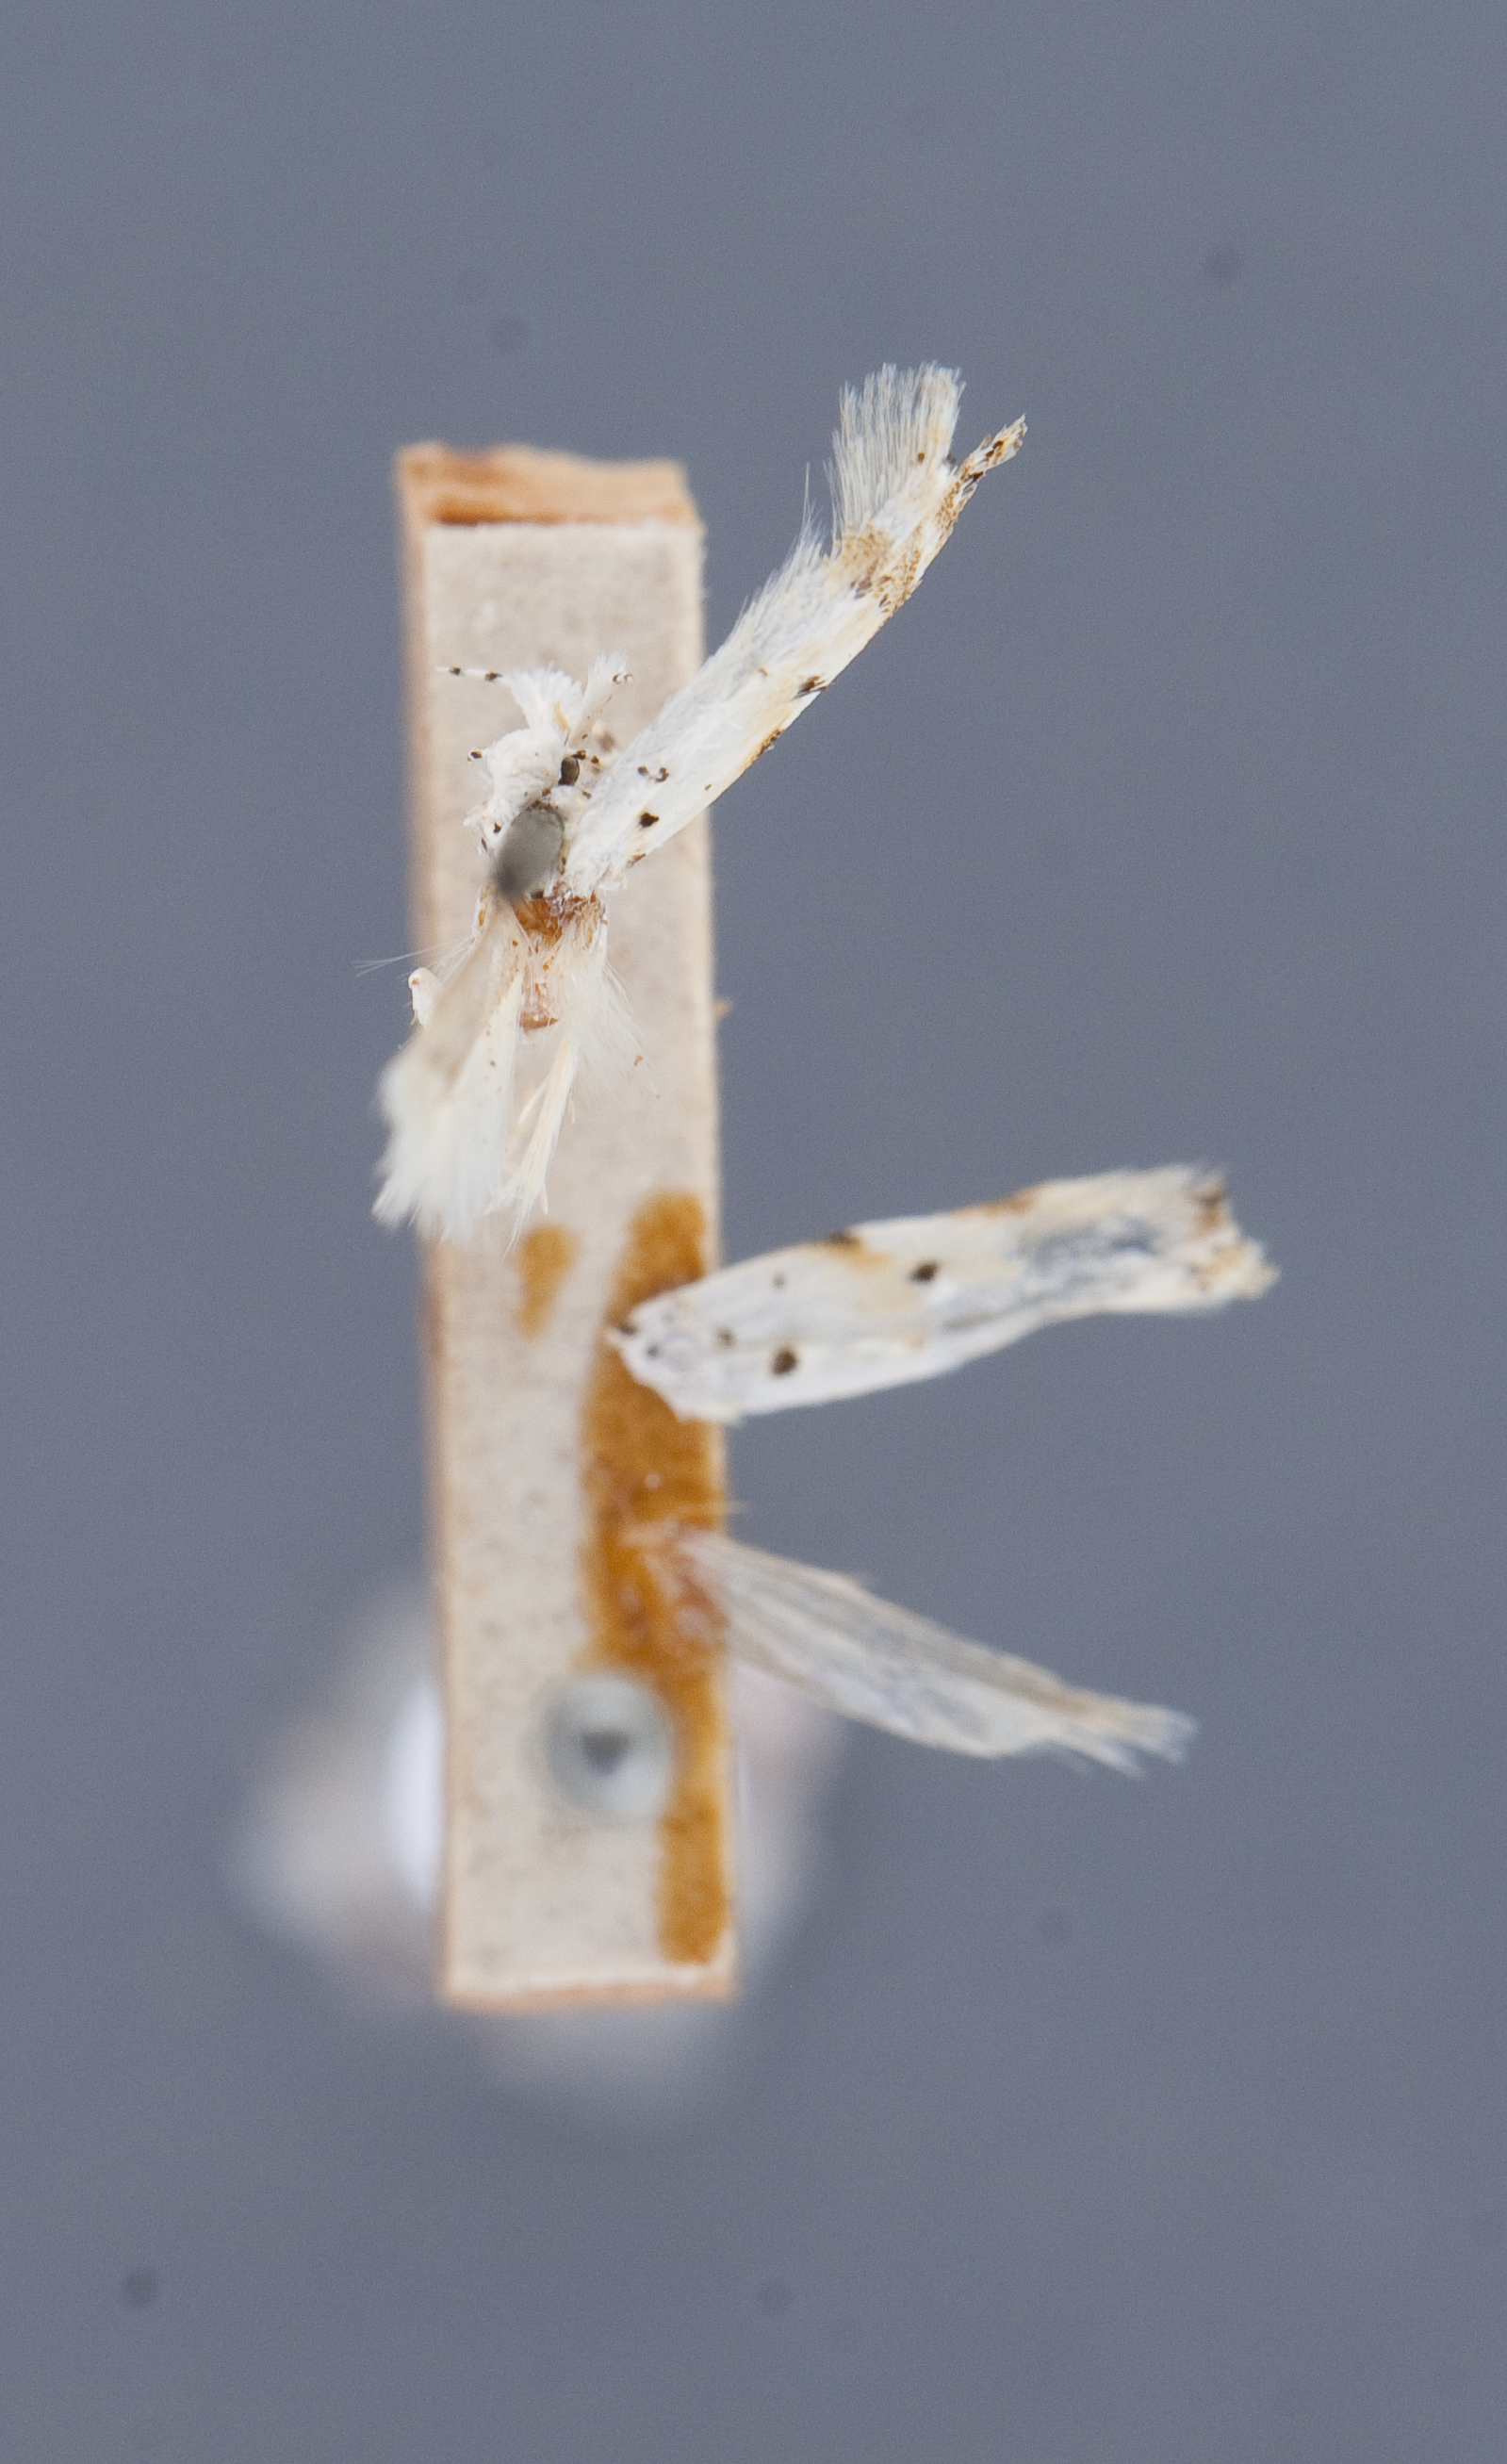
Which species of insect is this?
Paralechia californica (also Exoteleia californica)
